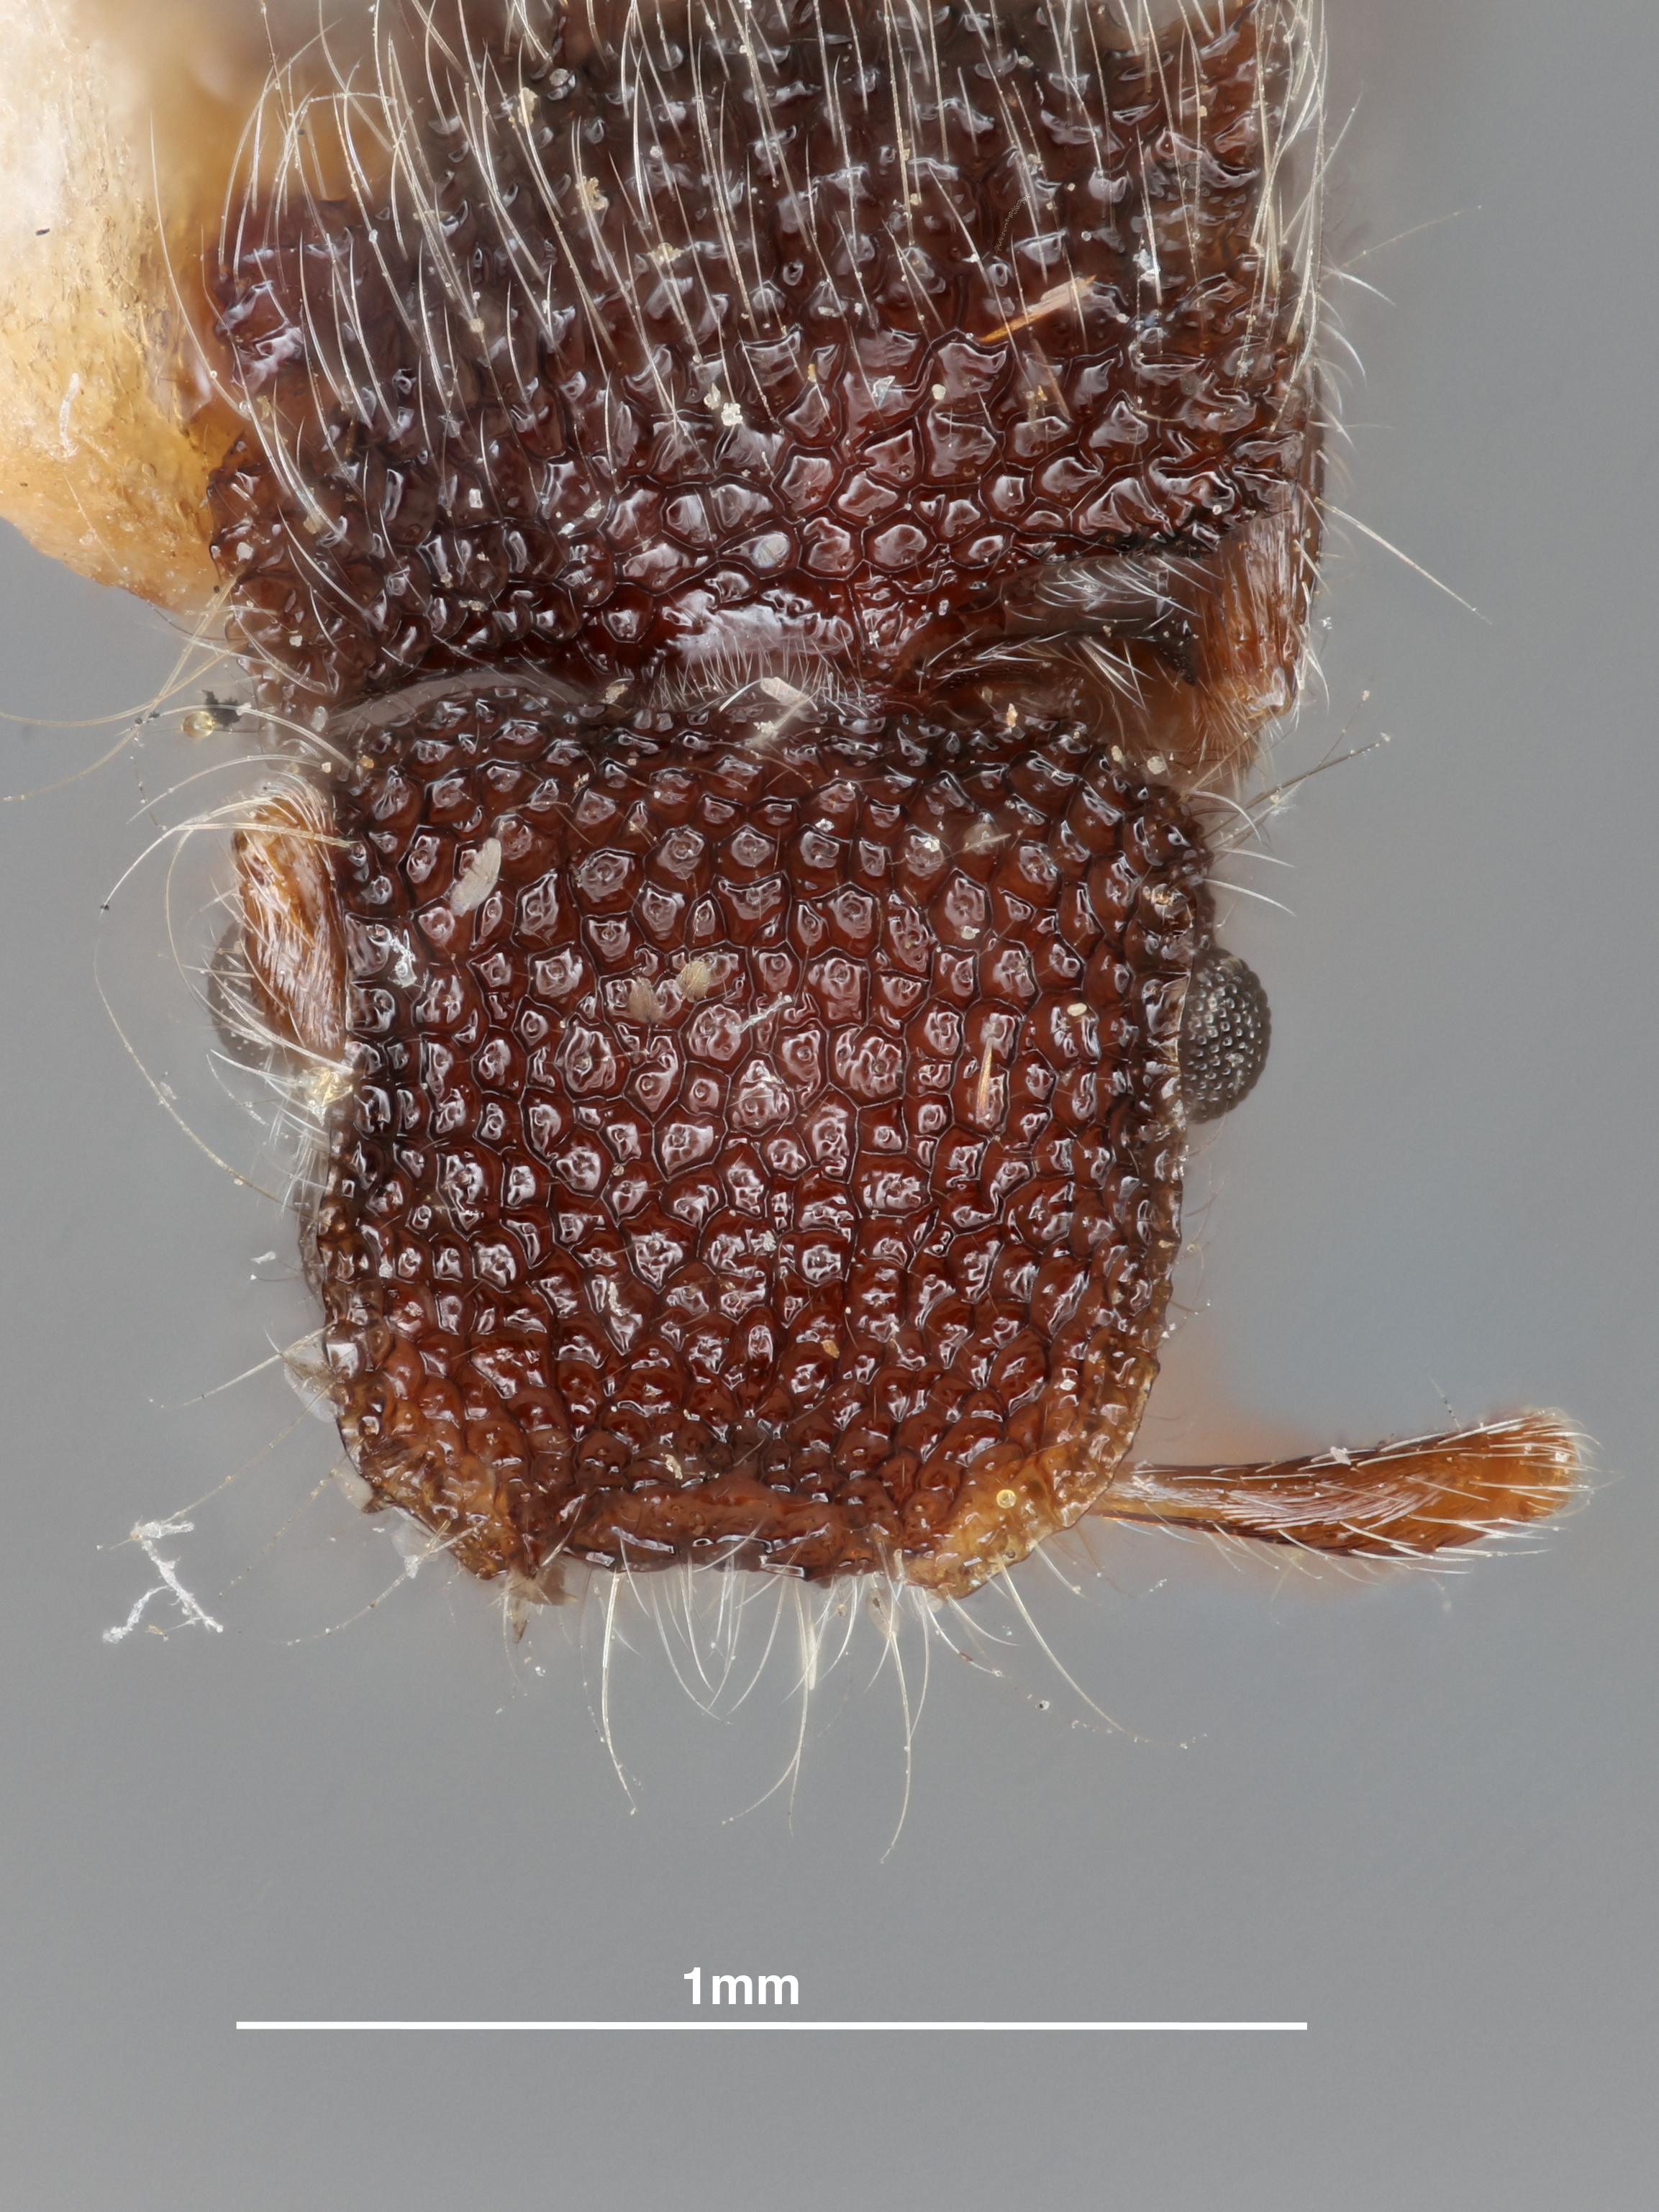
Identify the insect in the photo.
Meranoplus biliran
